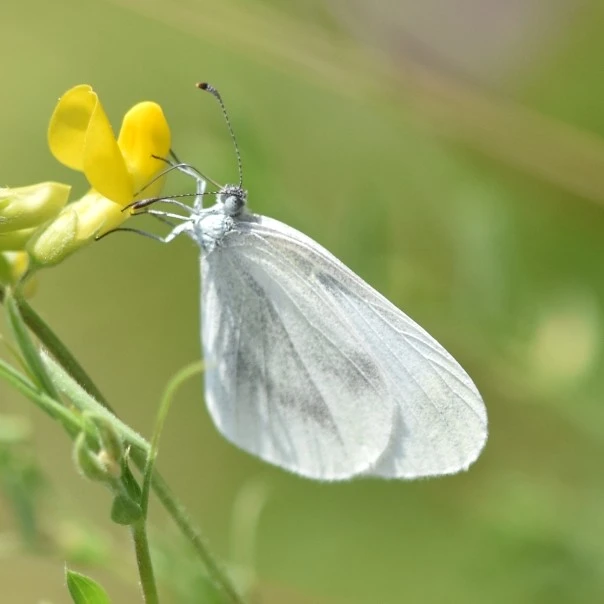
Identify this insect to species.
Leptidea sinapis/juvernica
